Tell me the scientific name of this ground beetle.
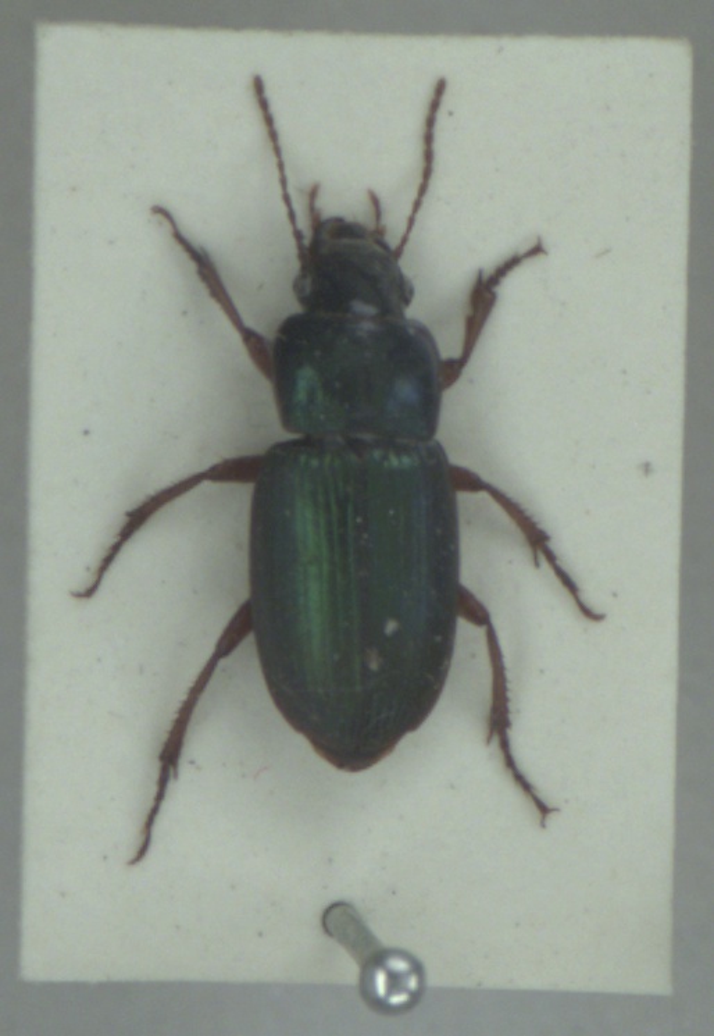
Harpalus affinis
